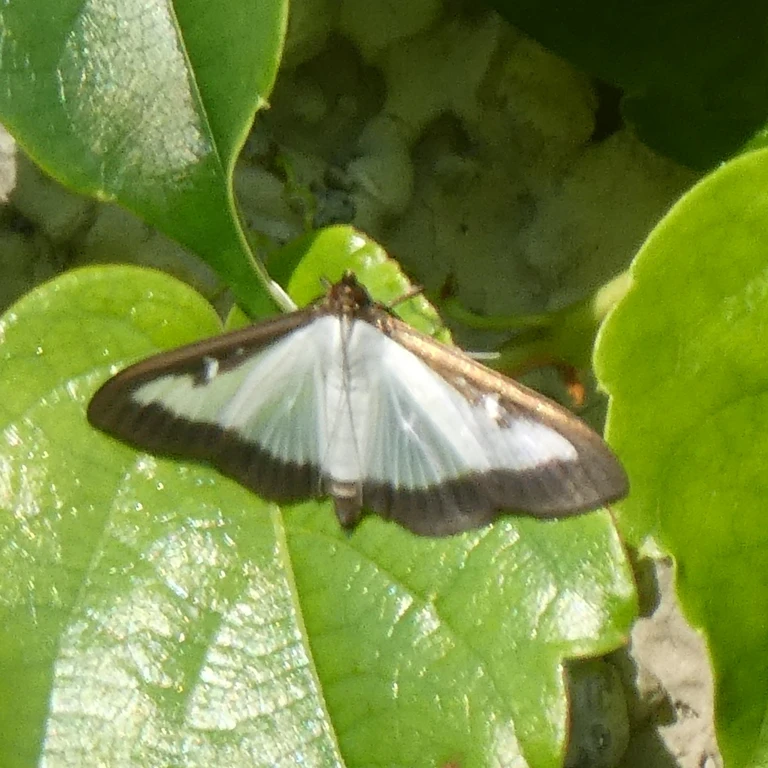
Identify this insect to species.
Cydalima perspectalis
